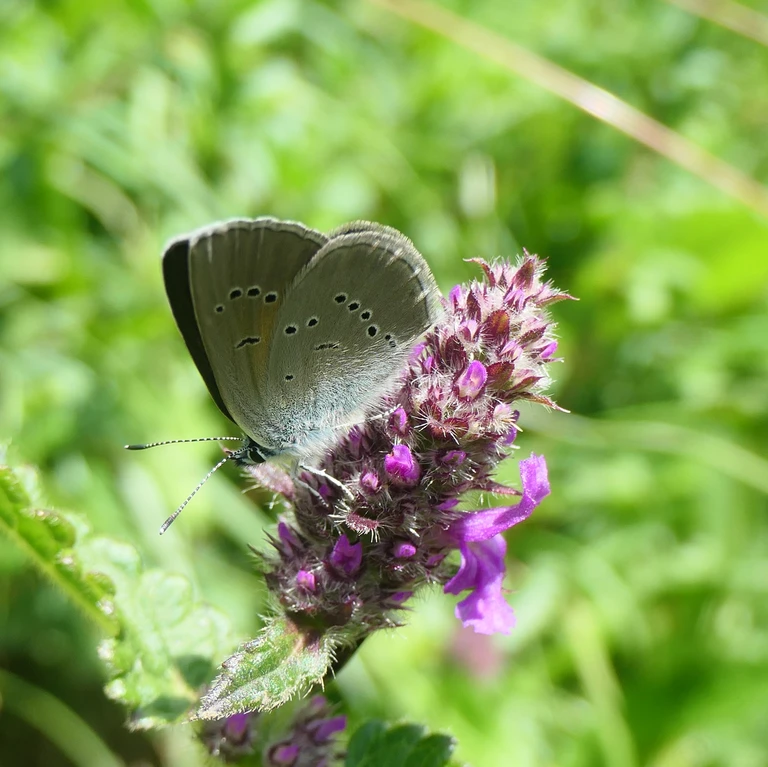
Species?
Cyaniris semiargus
